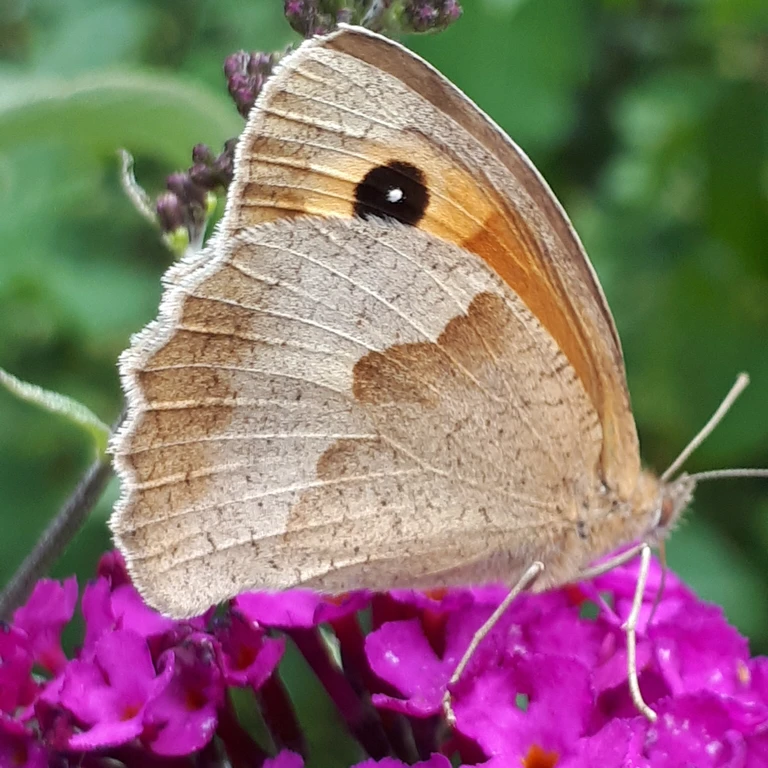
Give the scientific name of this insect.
Maniola jurtina
